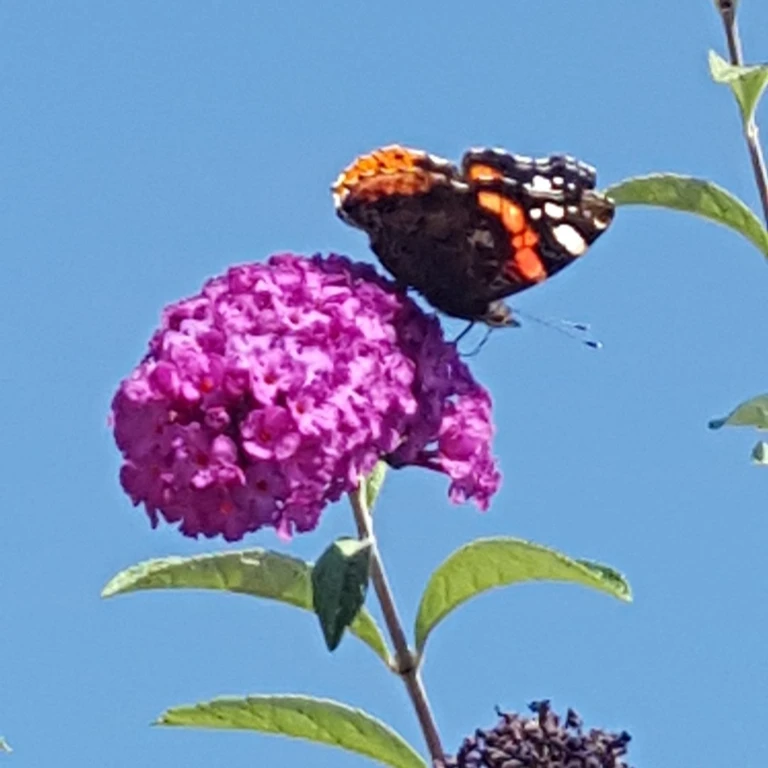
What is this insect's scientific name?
Vanessa atalanta
